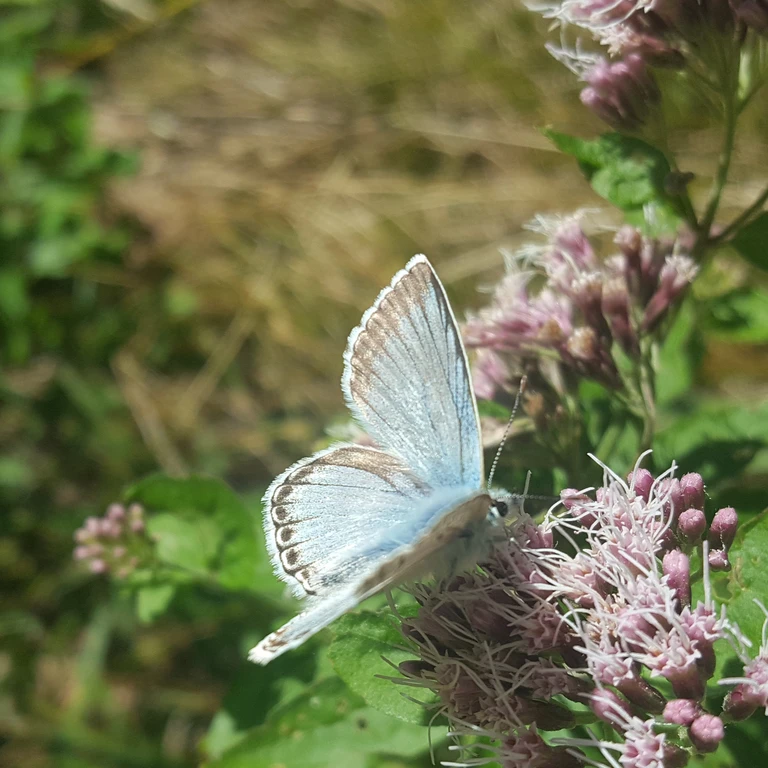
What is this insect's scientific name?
Lysandra coridon
